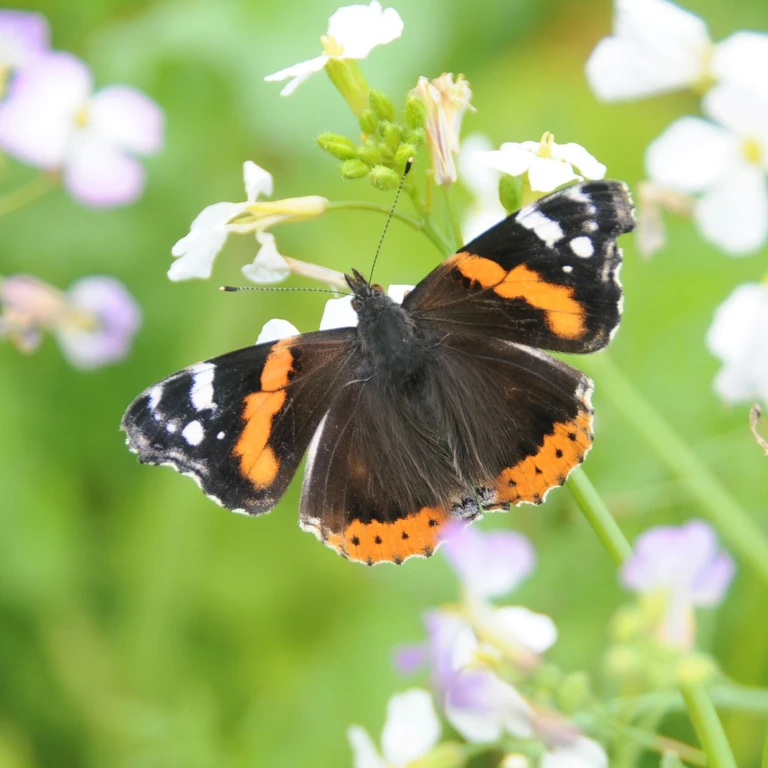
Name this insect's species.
Vanessa atalanta
